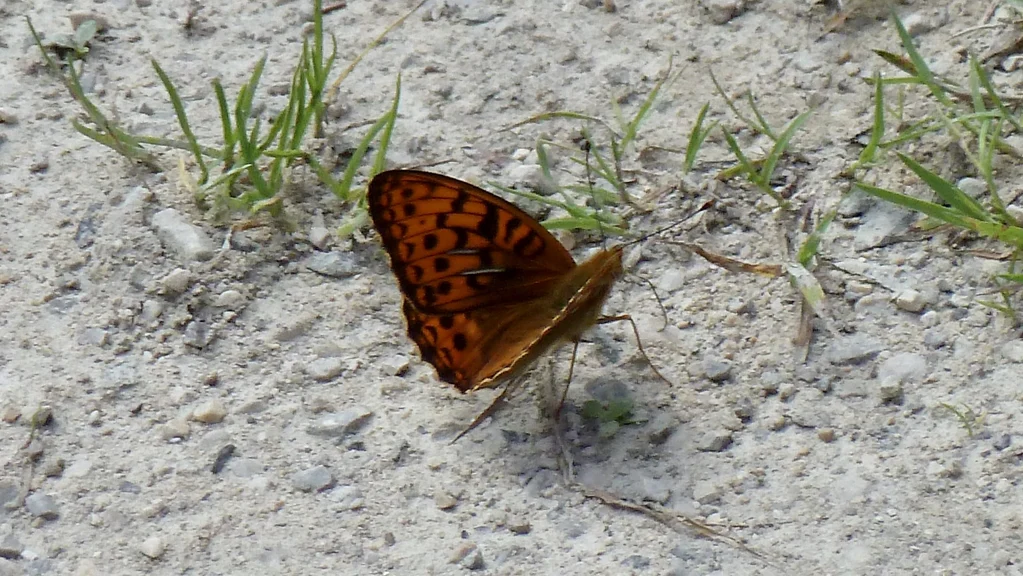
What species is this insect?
Fabriciana adippe
